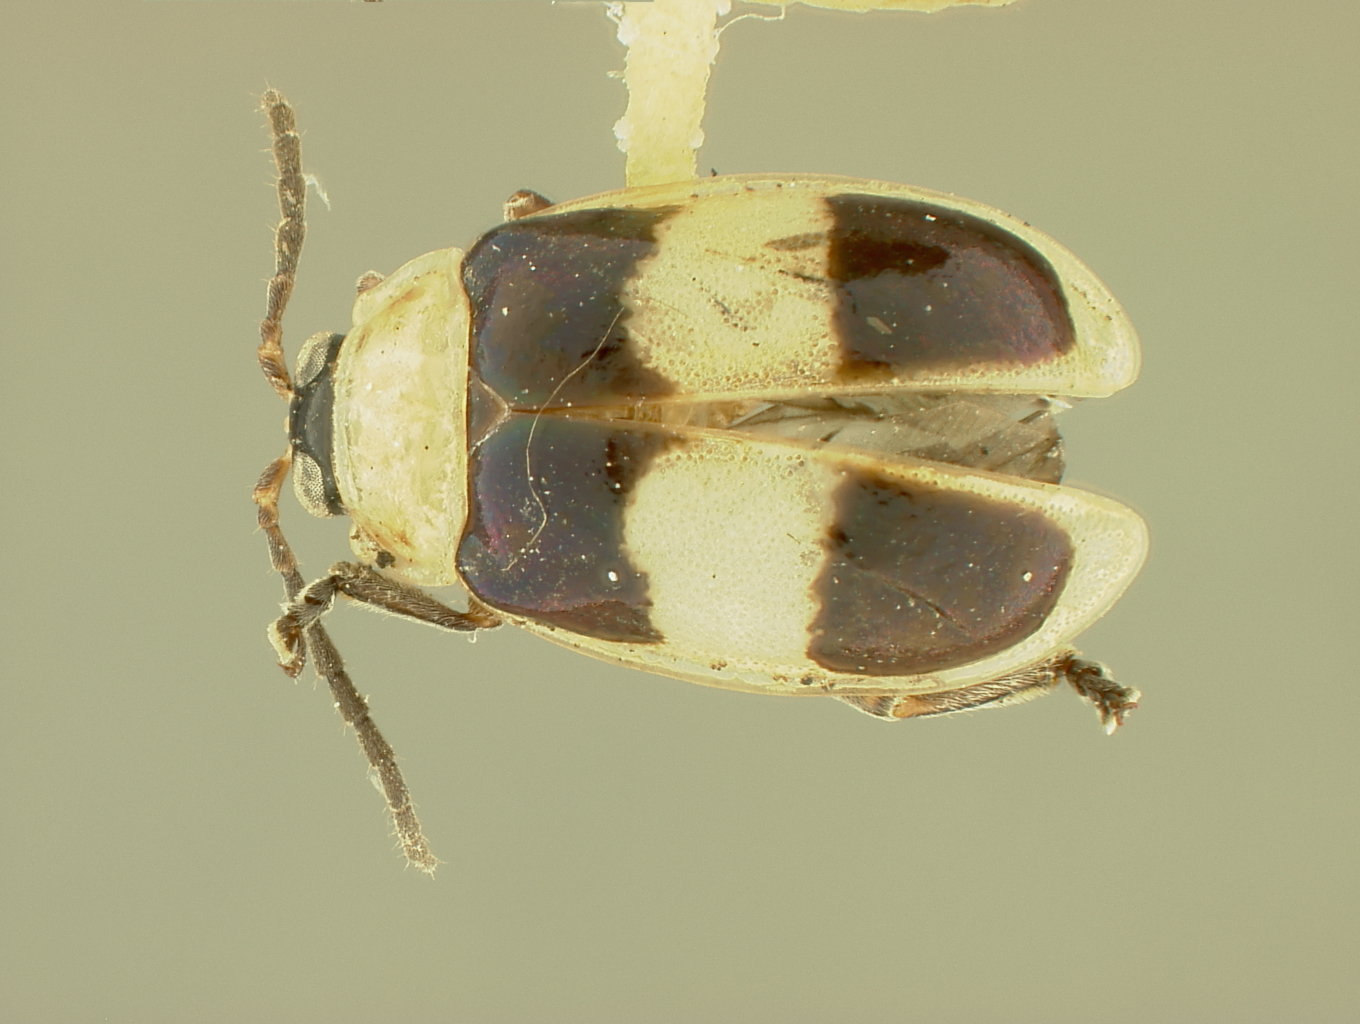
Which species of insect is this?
Nephrica macrops
